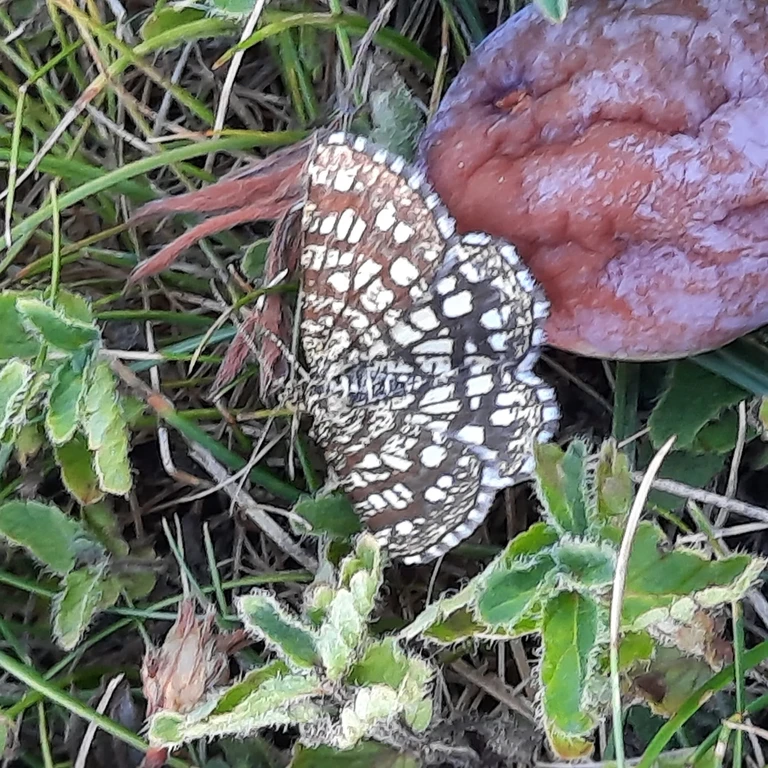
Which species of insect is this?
Chiasmia clathrata
